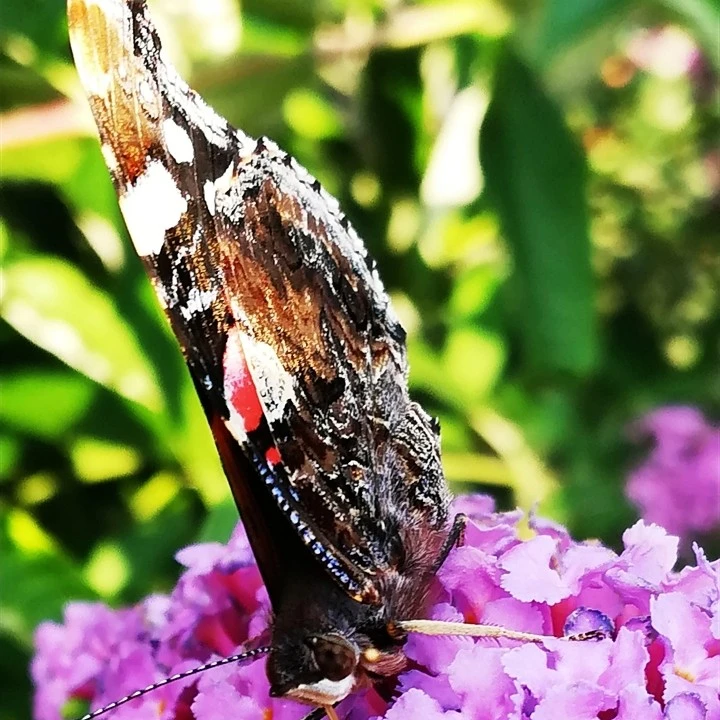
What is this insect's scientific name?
Vanessa atalanta
